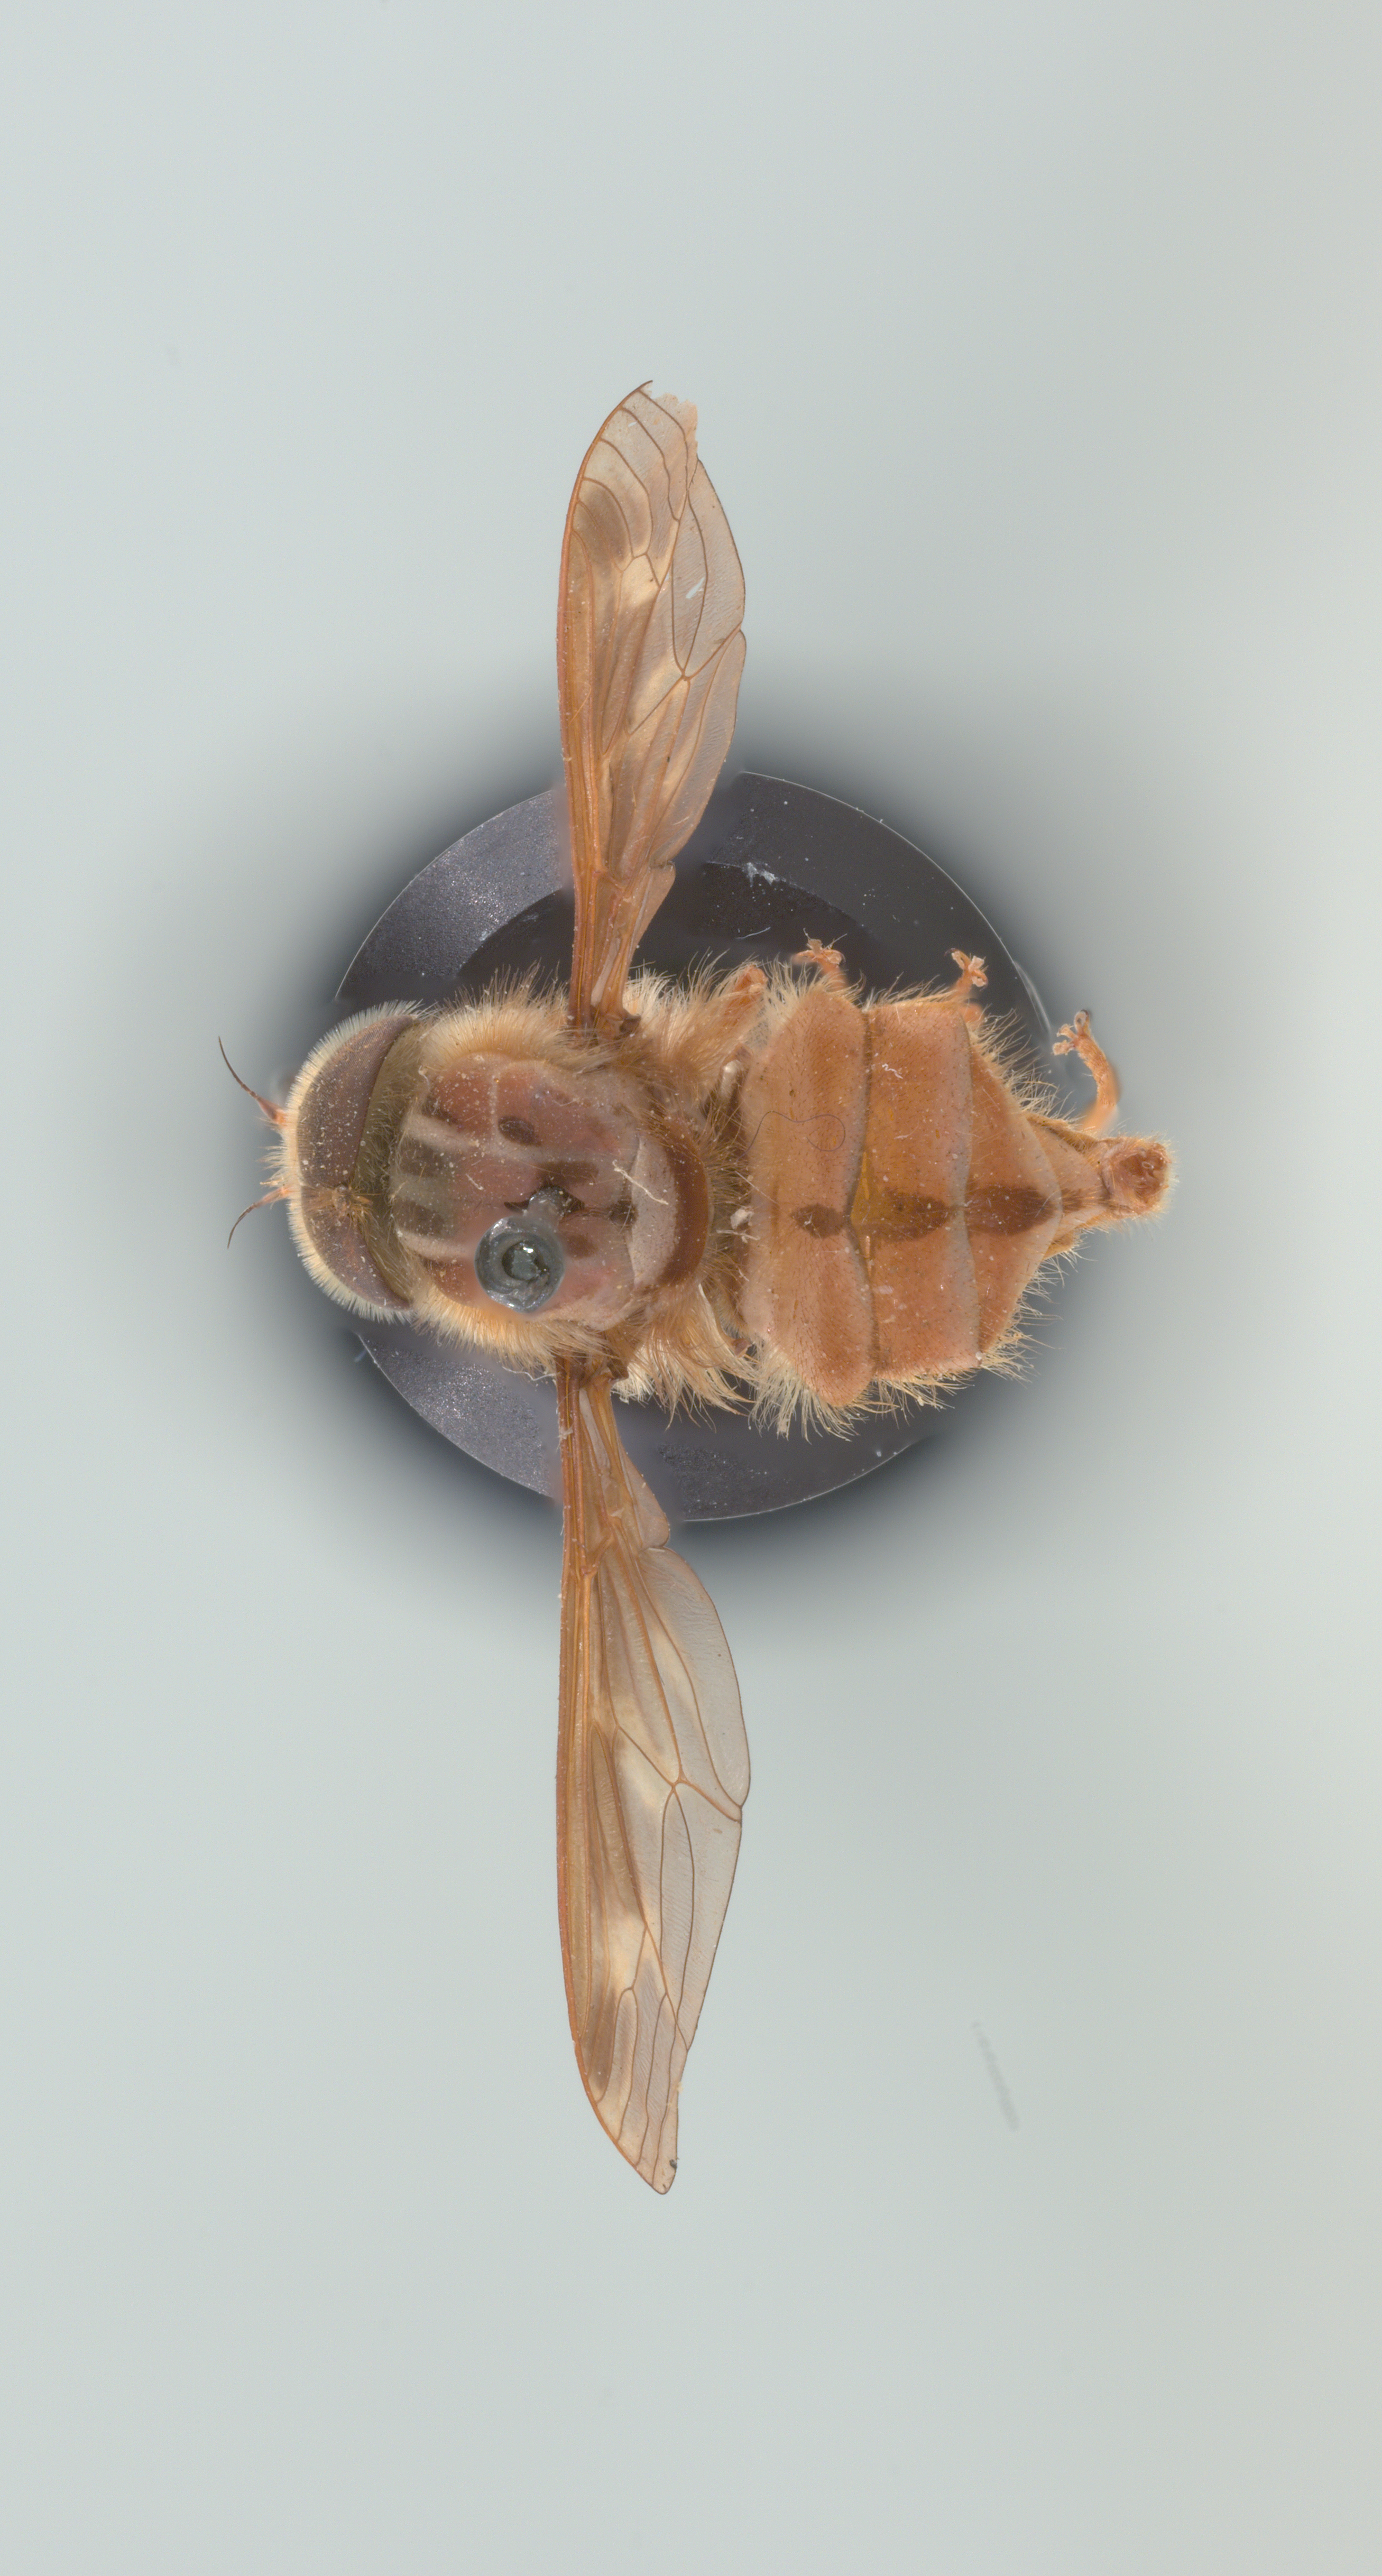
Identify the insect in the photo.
Hirmoneura nubipennis (also Trichophthalma nubipennis)
